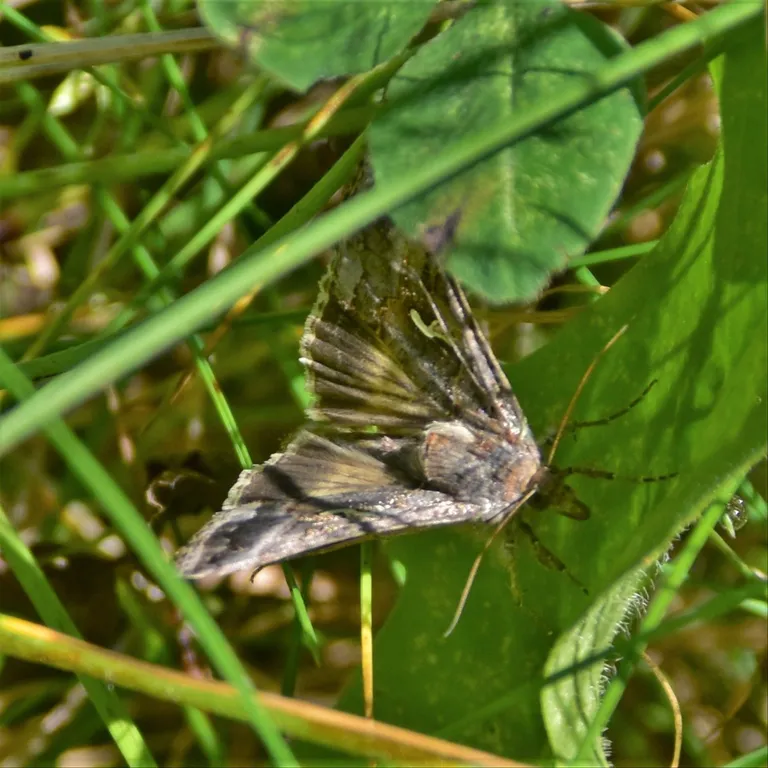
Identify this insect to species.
Autographa gamma
